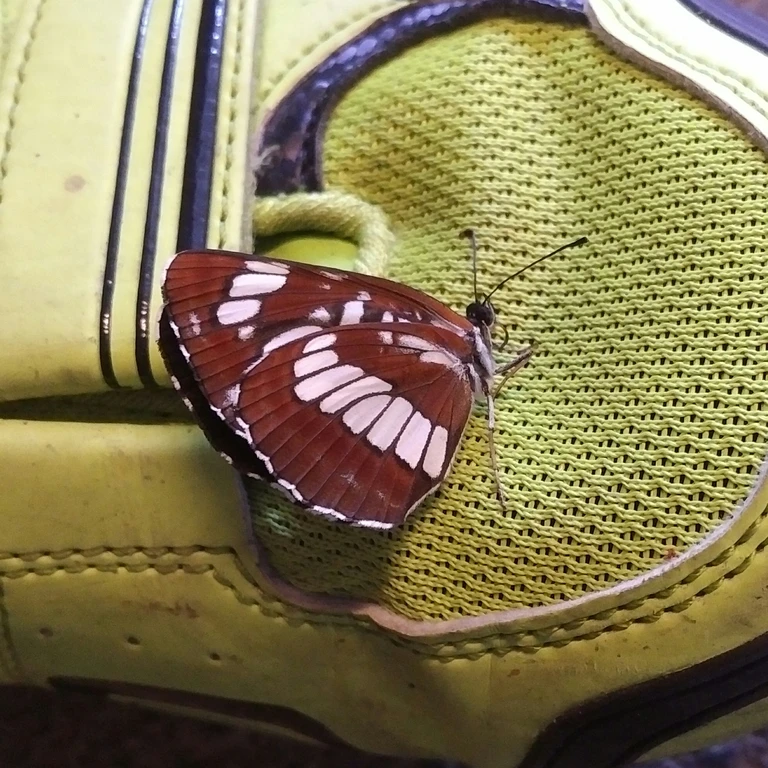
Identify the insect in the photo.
Neptis rivularis
